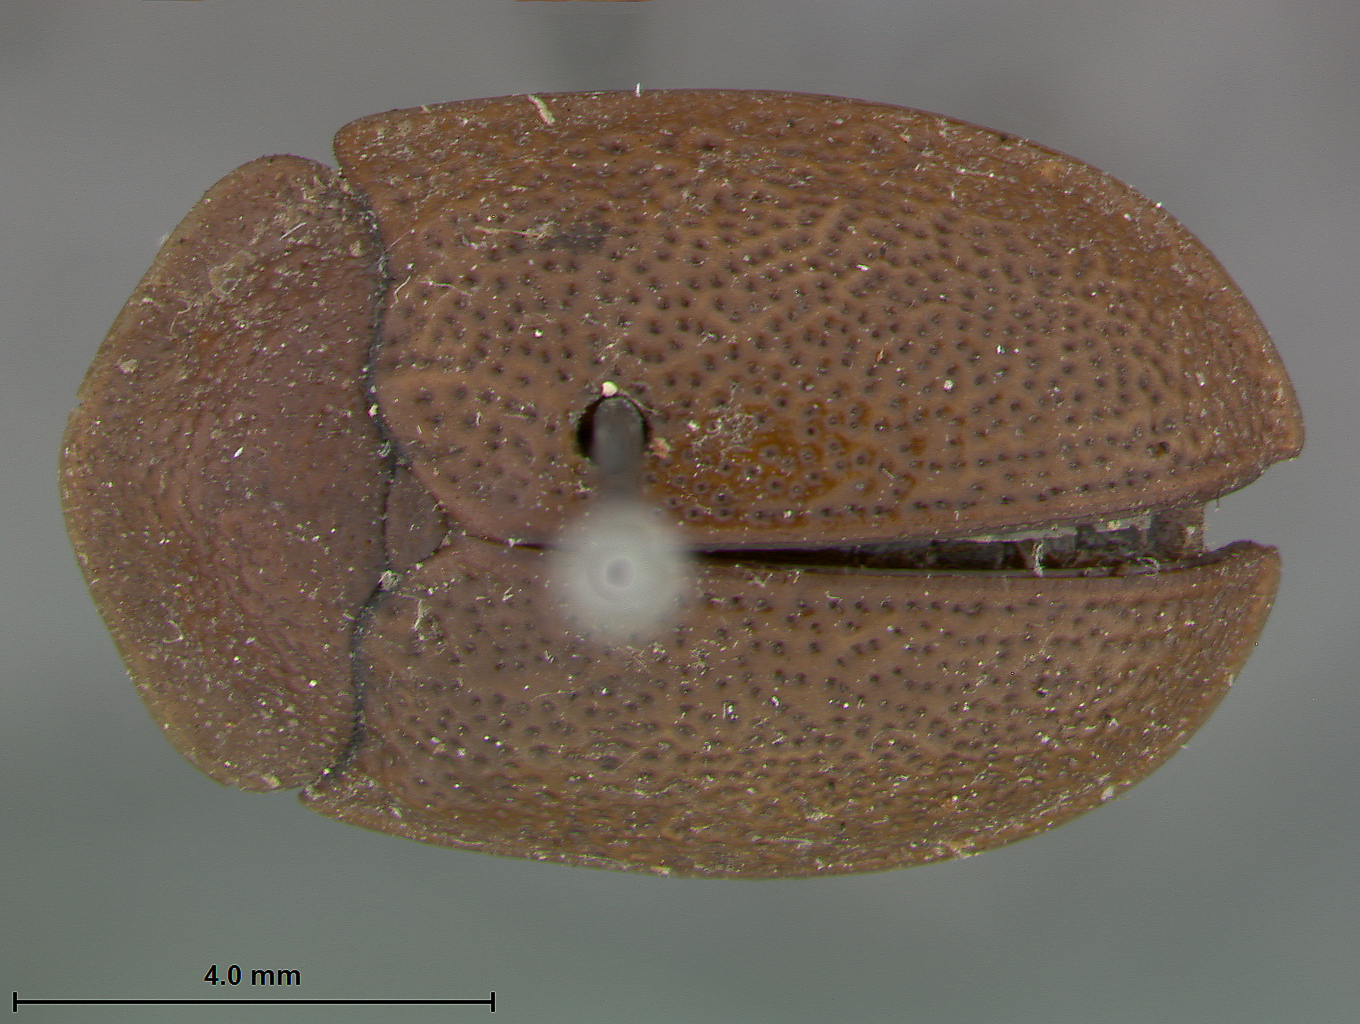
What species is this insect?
Psalidoma holubi
